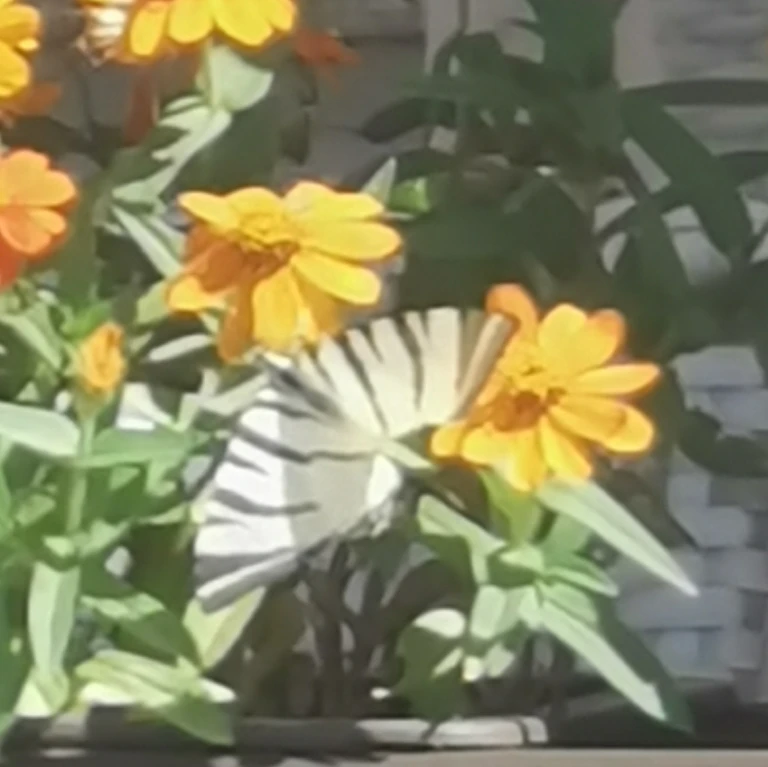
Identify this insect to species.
Iphiclides podalirius
